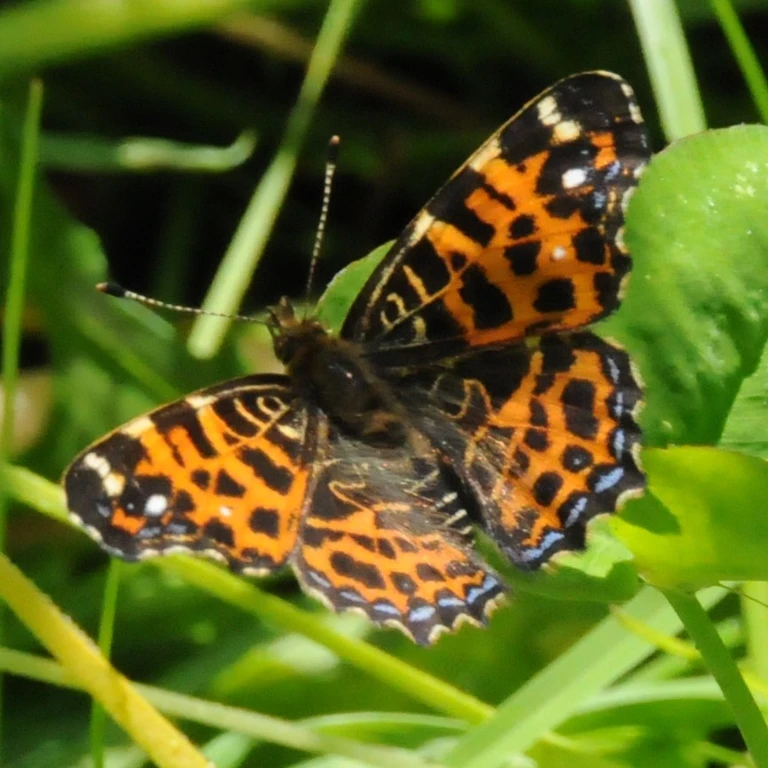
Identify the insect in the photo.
Araschnia levana
